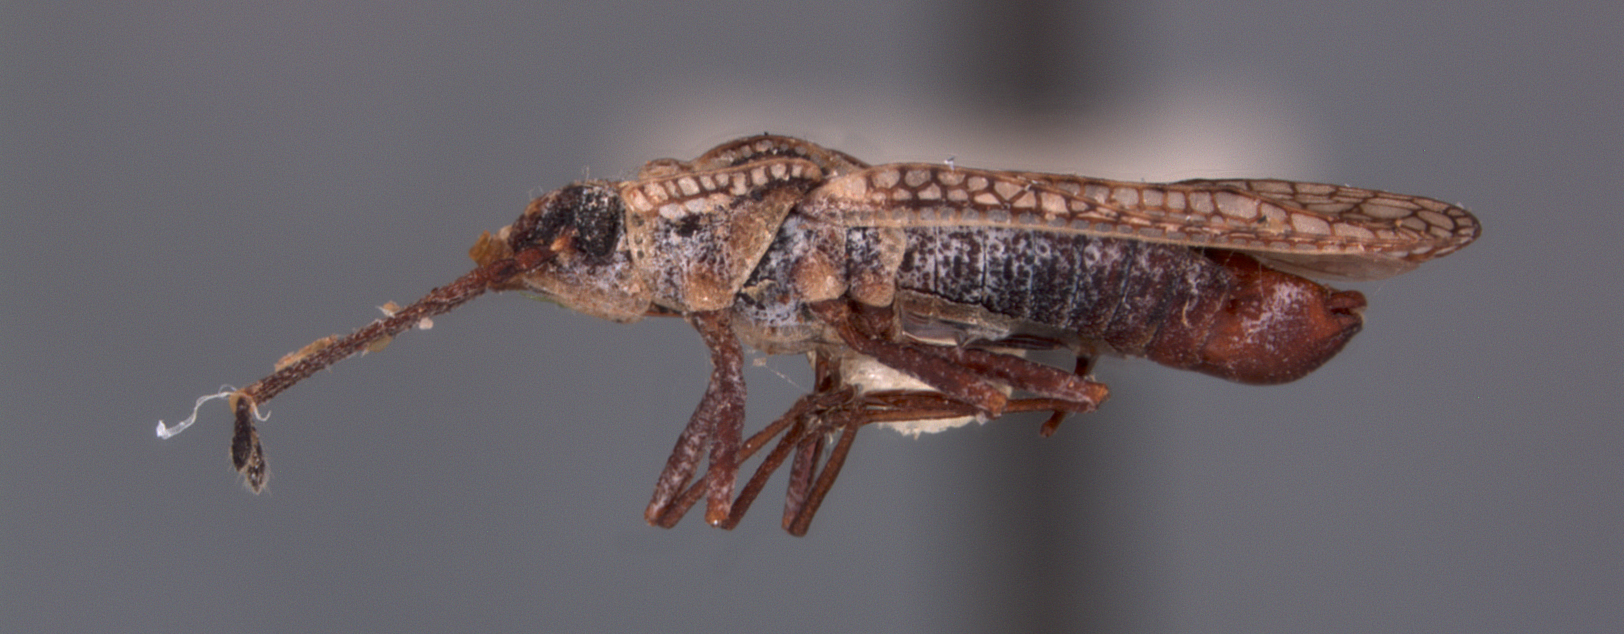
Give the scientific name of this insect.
Dictyonota mitoris
